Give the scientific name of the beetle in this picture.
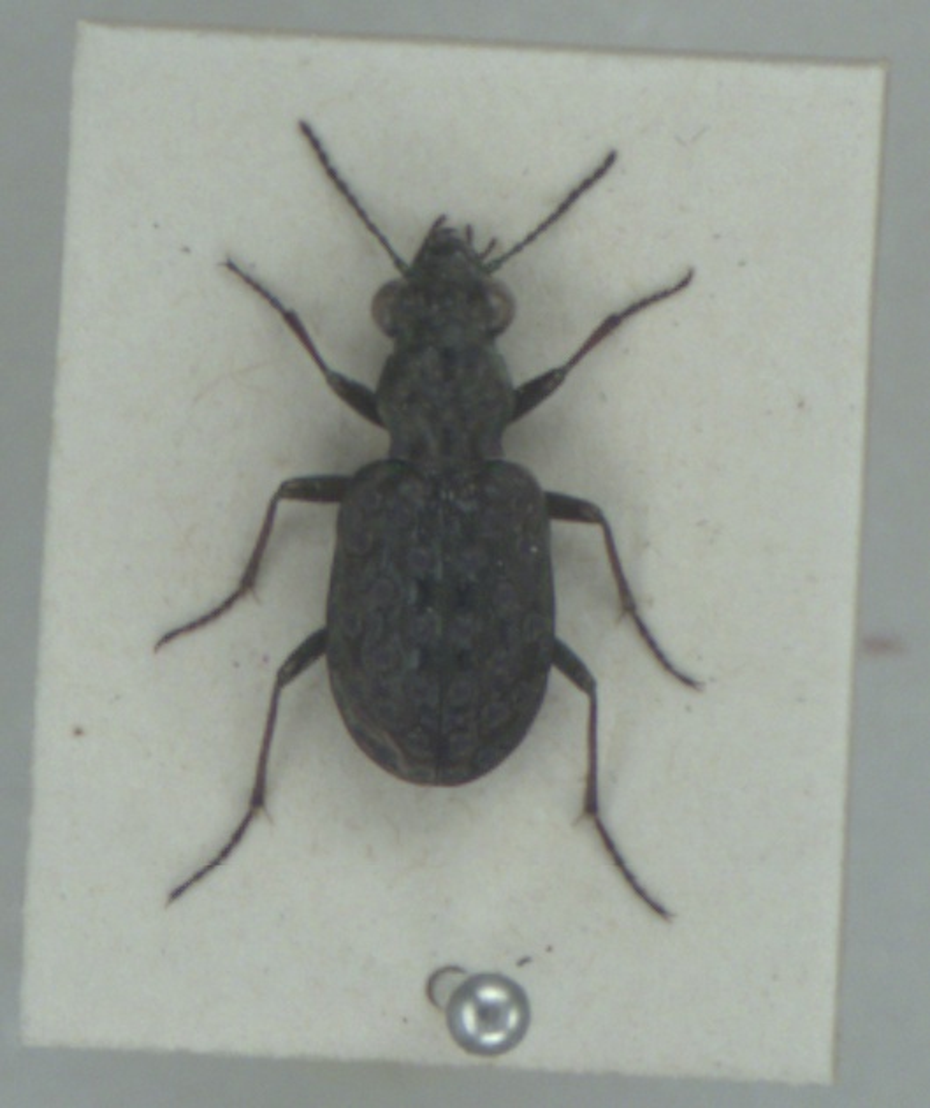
Elaphrus cupreus
